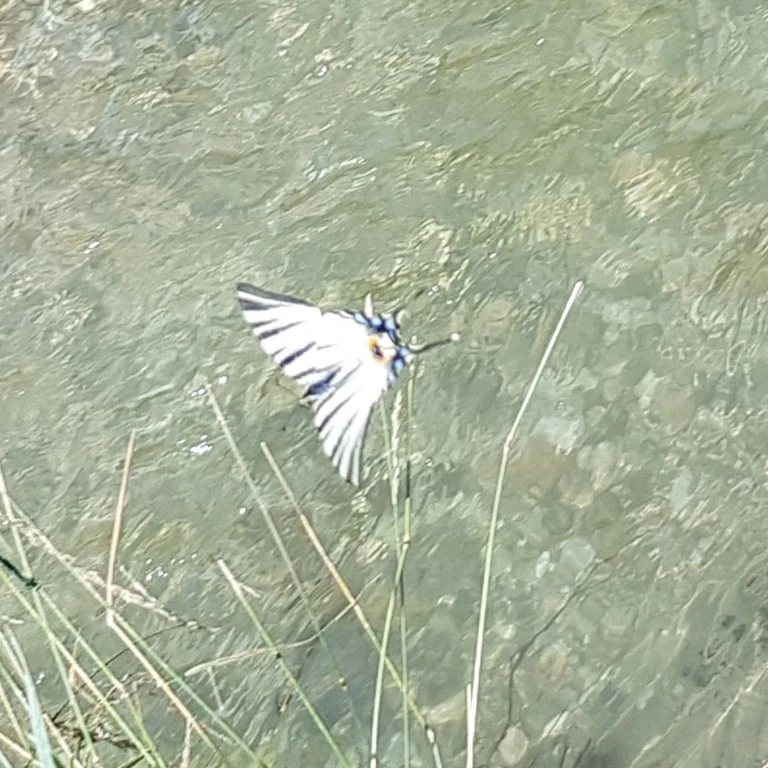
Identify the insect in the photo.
Iphiclides podalirius
